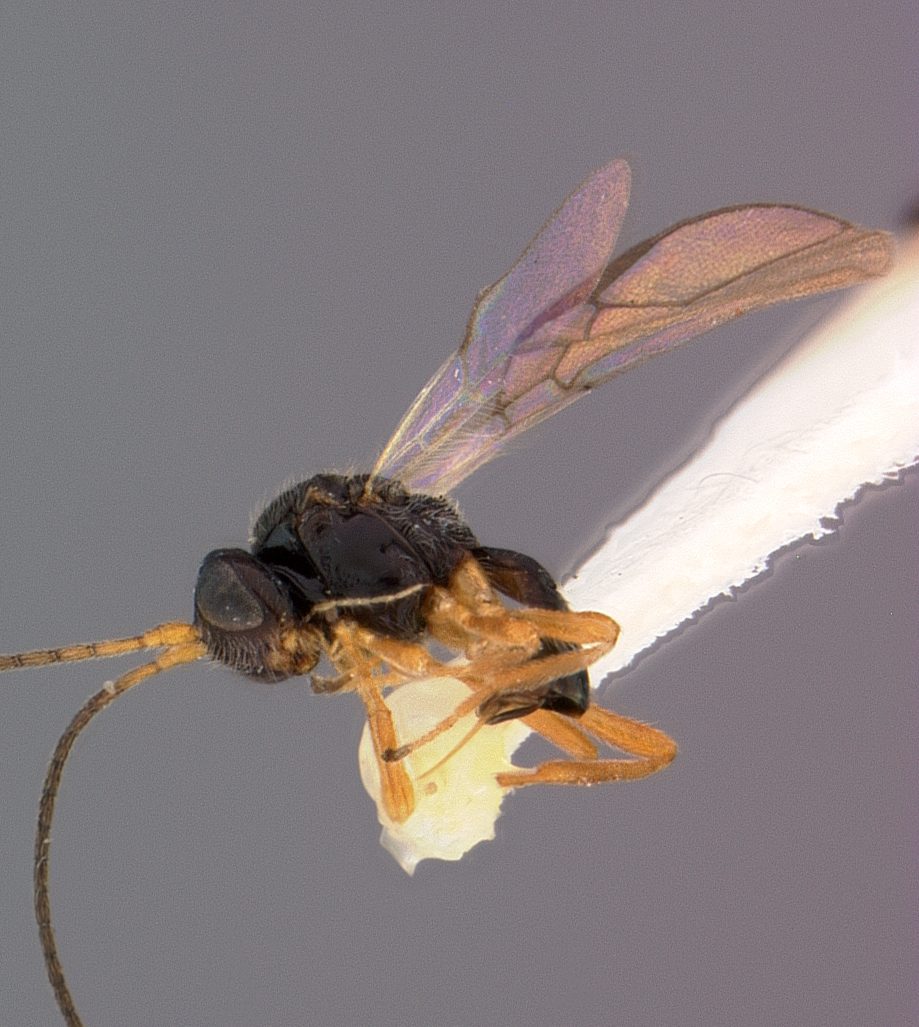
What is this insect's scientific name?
Opius ribeiroensis
